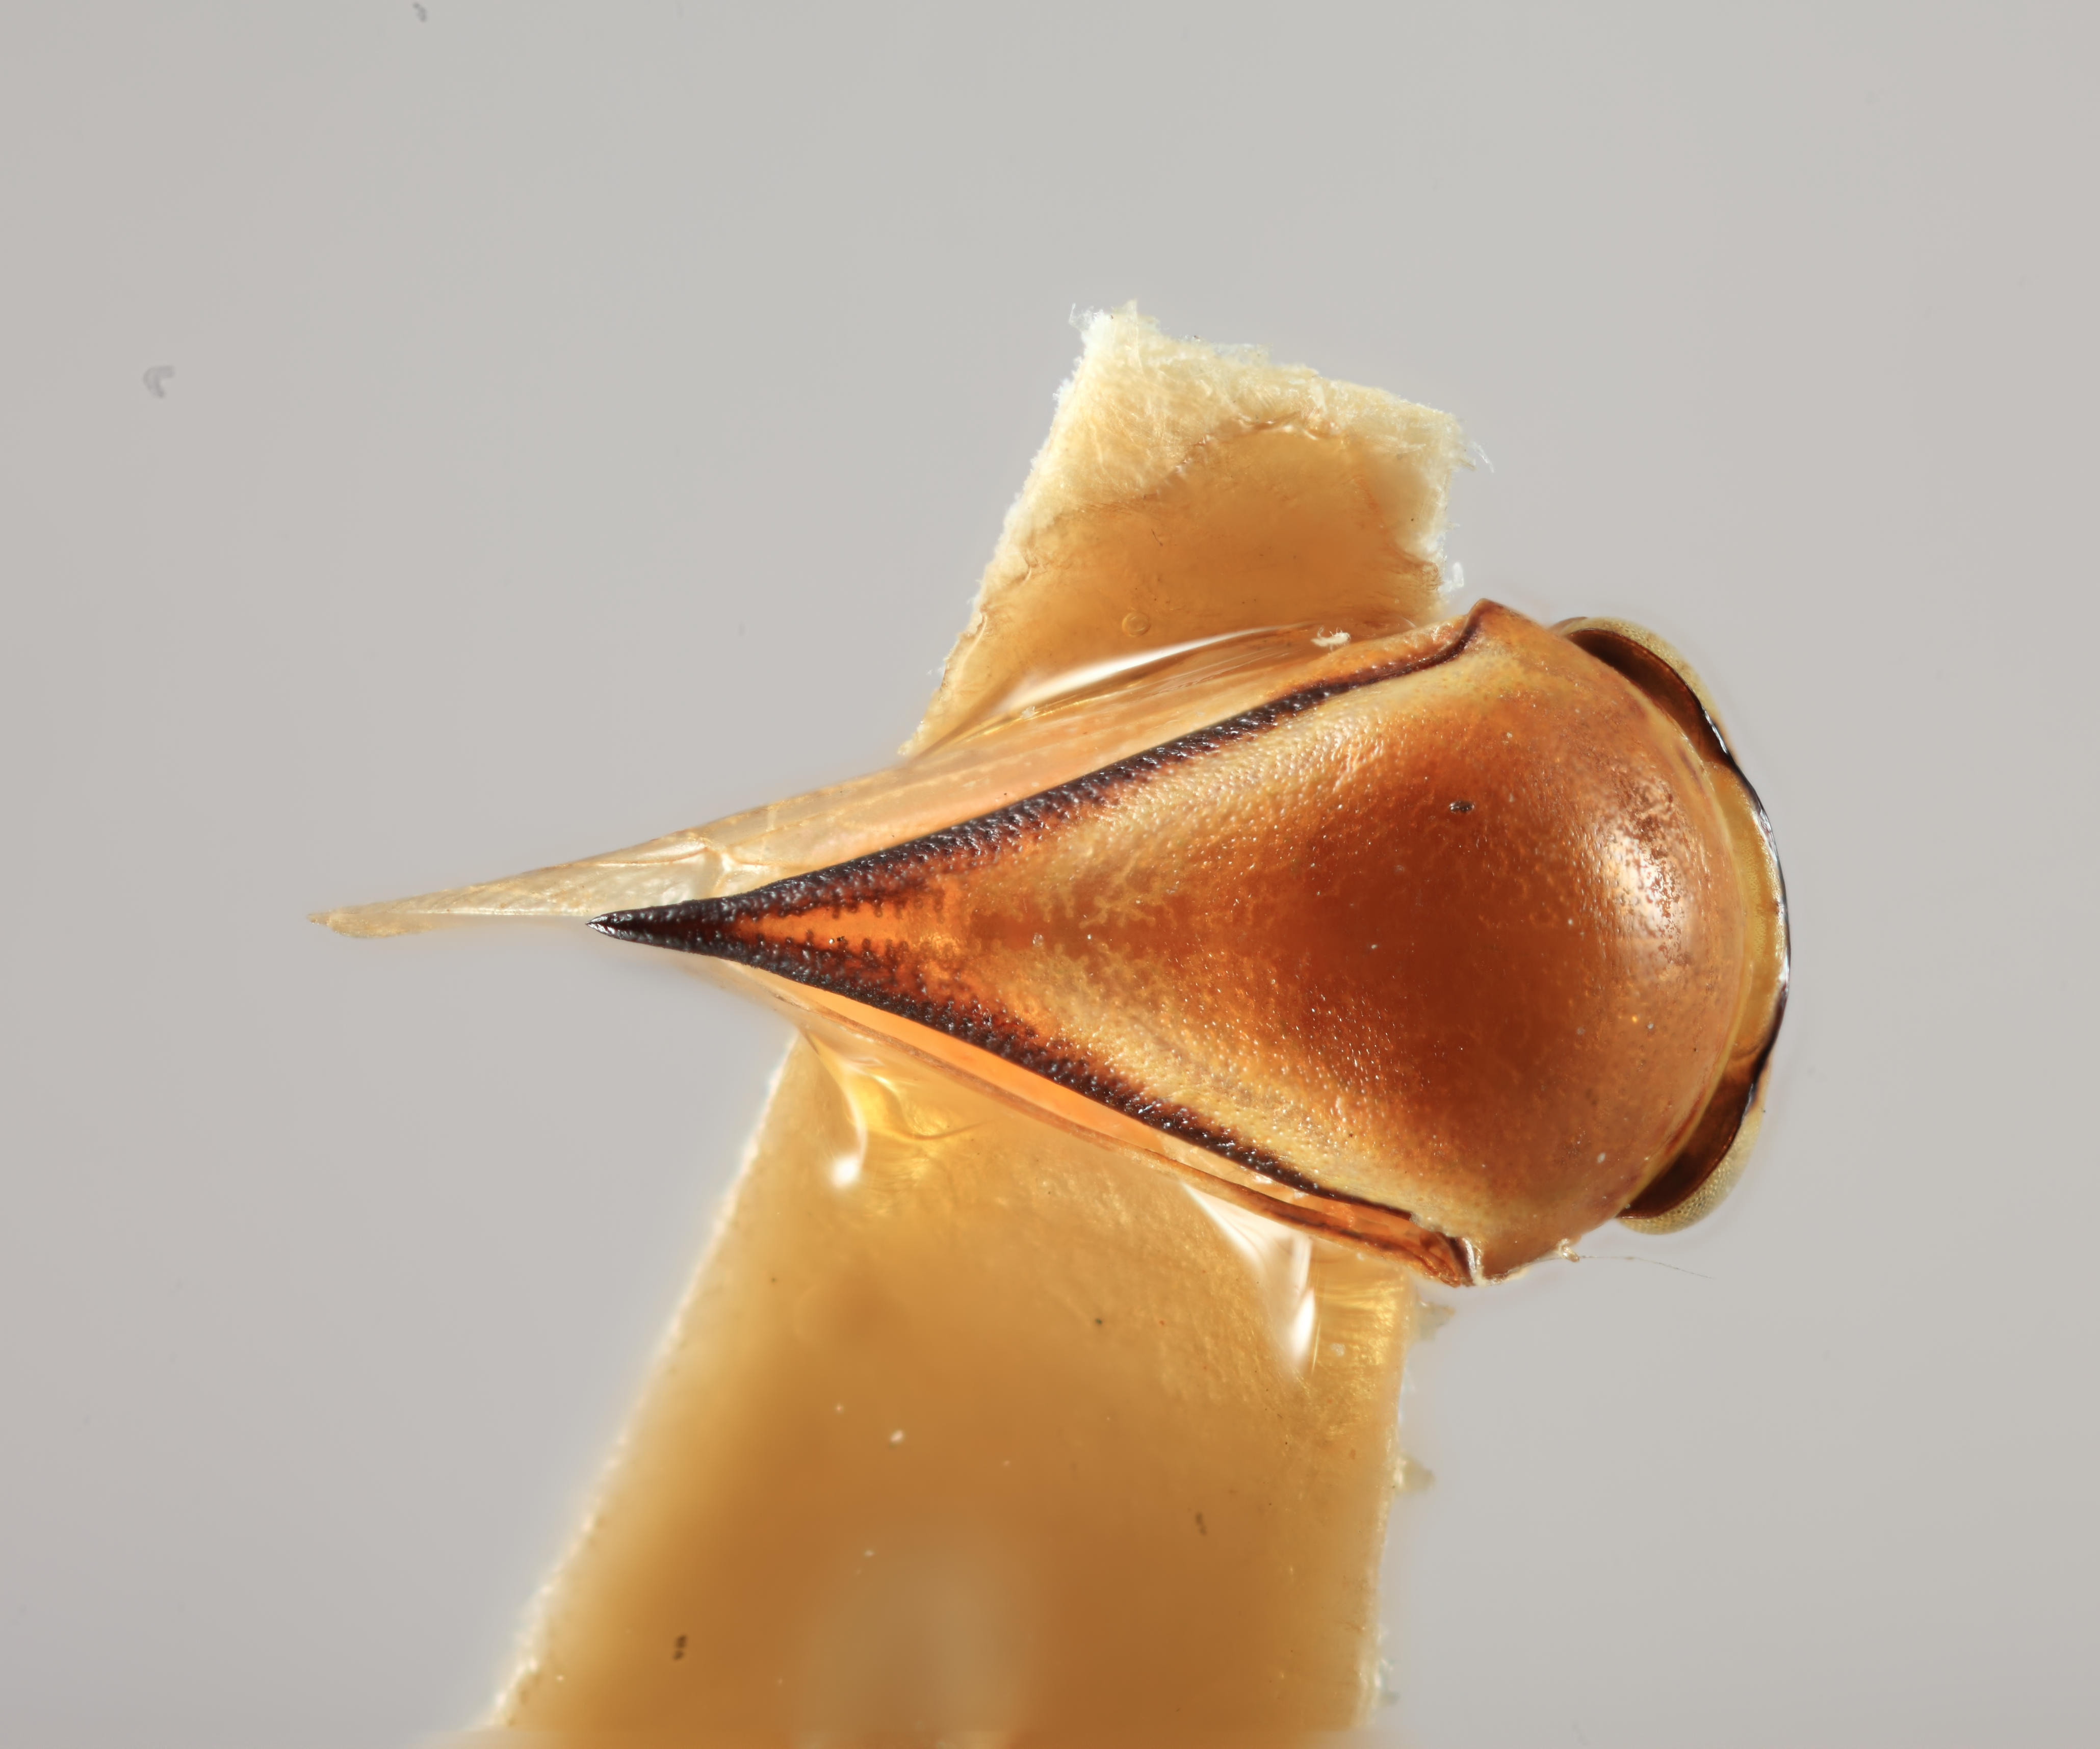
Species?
Micrutalis nigromarginata
